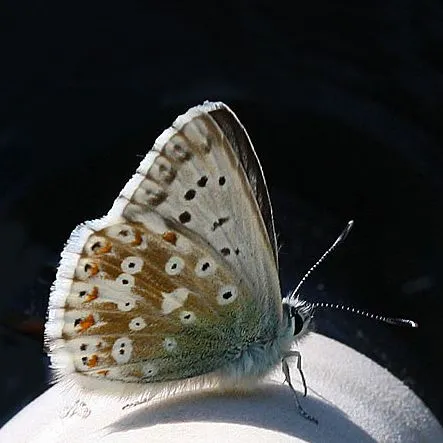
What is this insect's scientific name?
Lysandra coridon
